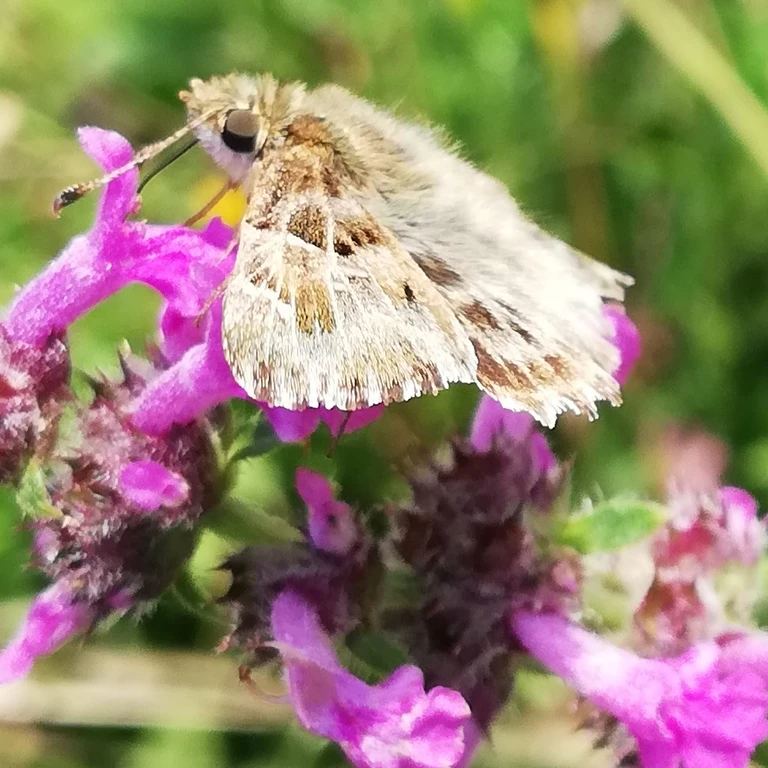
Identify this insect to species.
Carcharodus alceae
